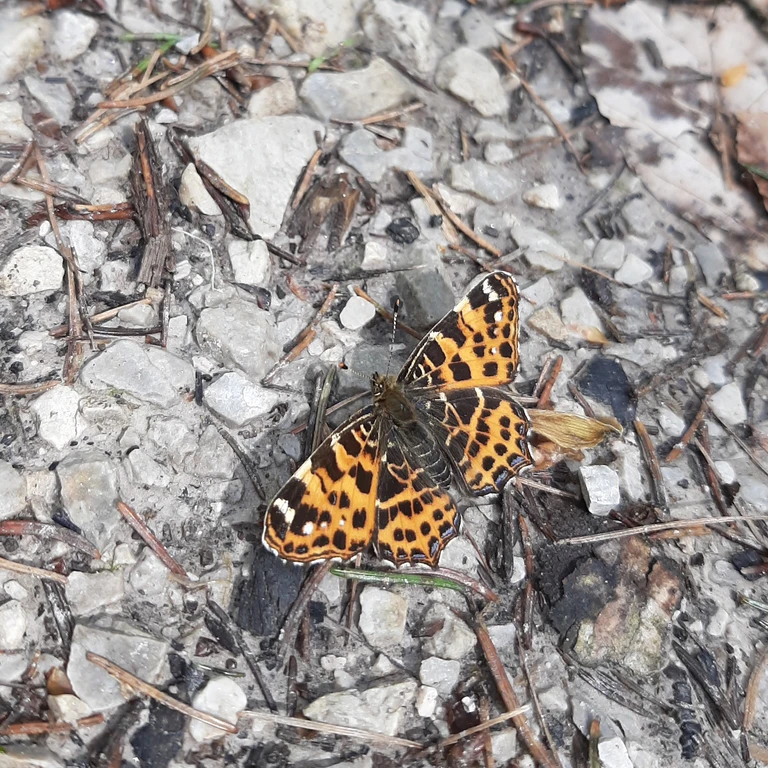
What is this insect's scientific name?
Araschnia levana
